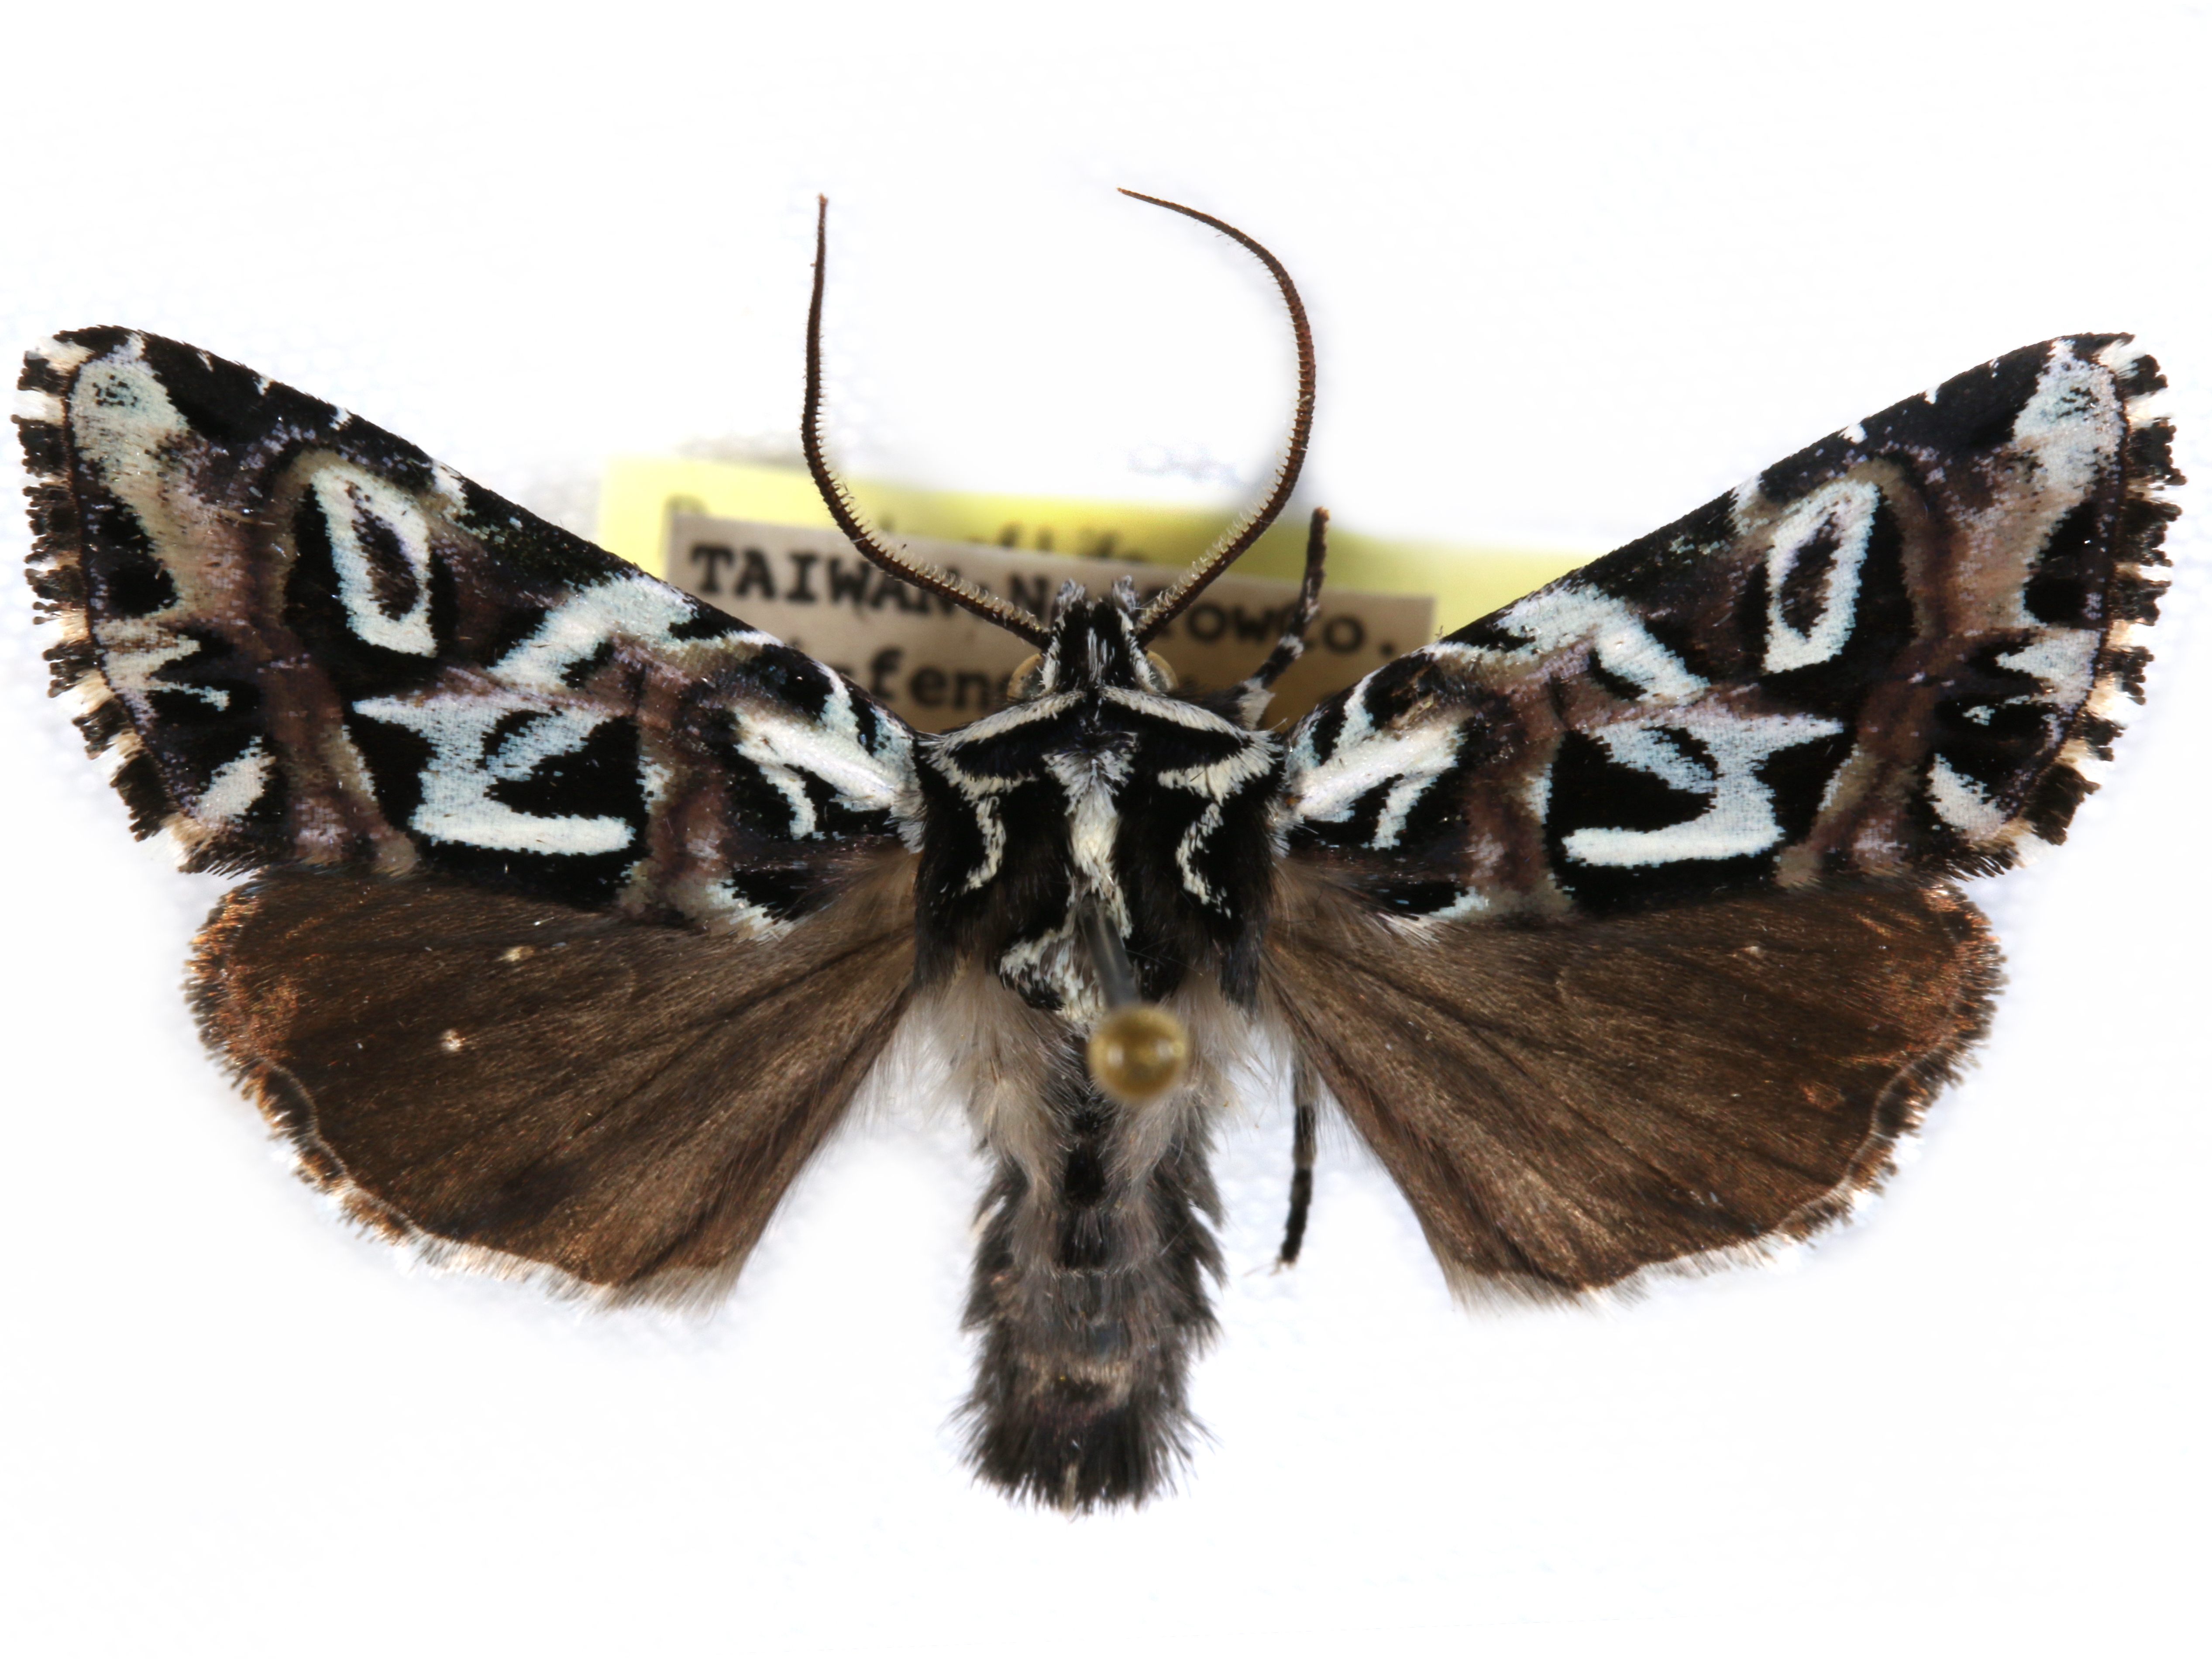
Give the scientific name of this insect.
Chandata taiwana
